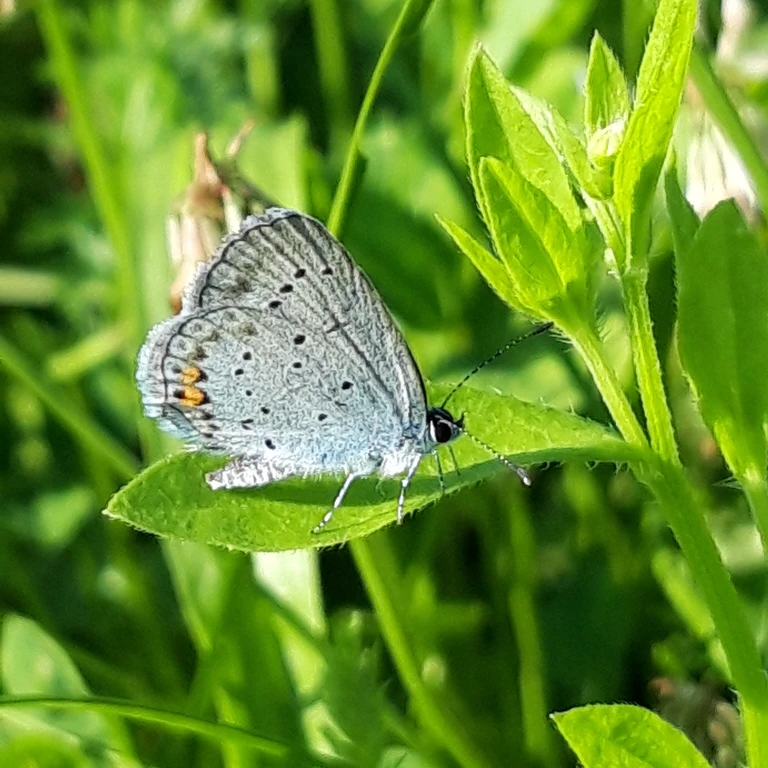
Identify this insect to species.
Cupido argiades (also Elkalyce argiades)
